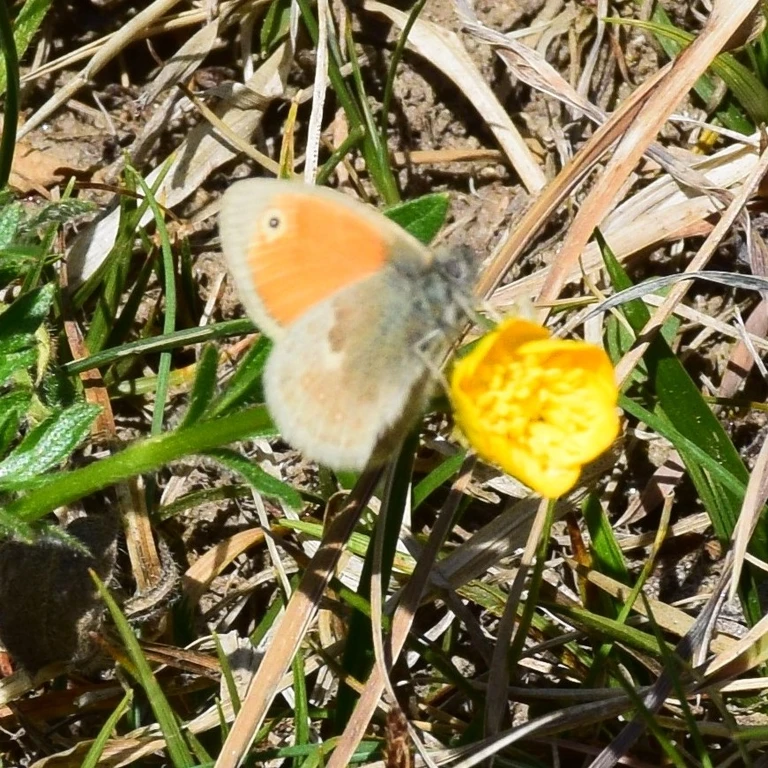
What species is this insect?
Coenonympha pamphilus
